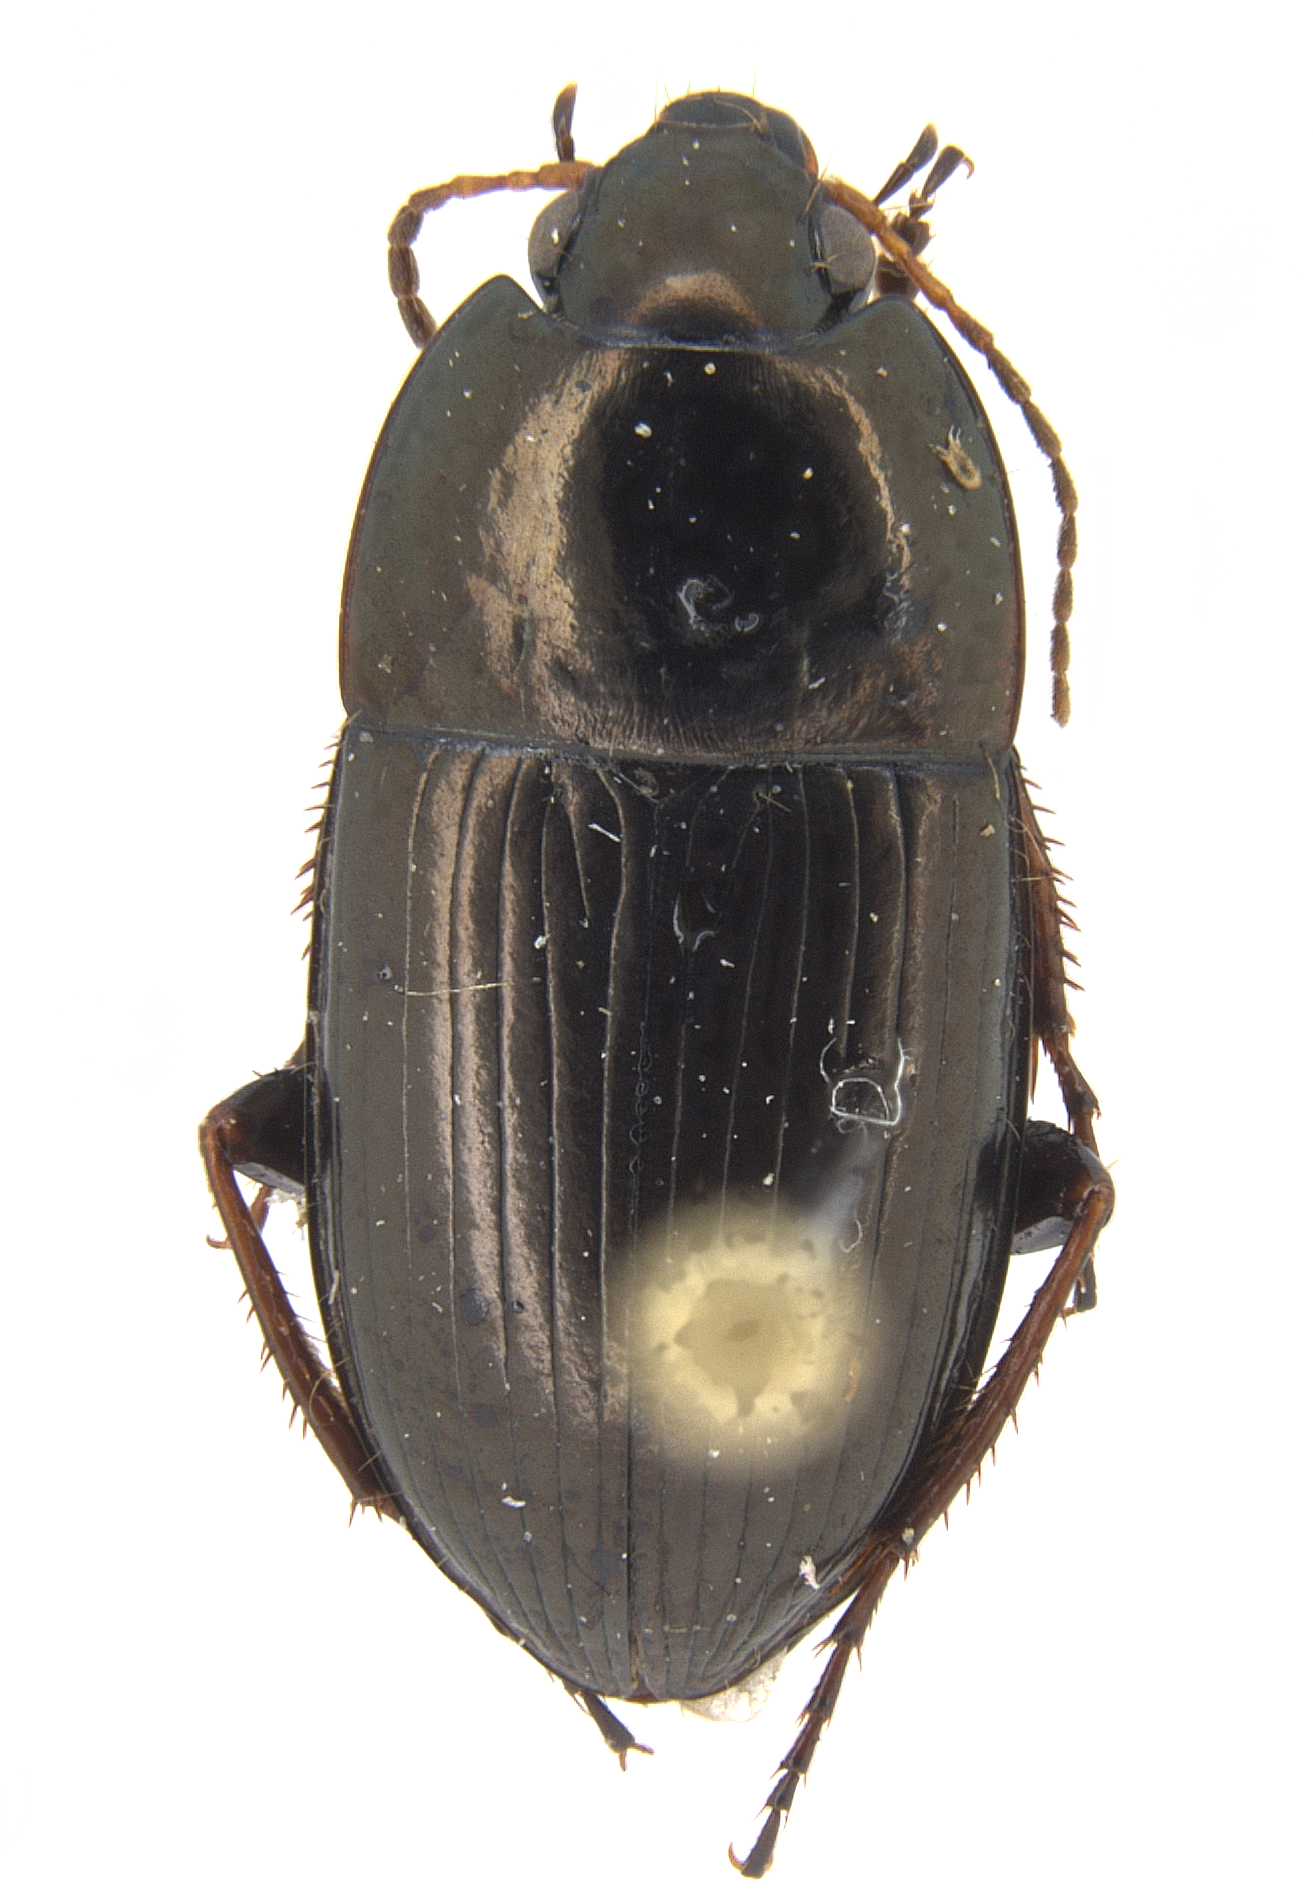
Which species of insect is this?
Amara littoralis
